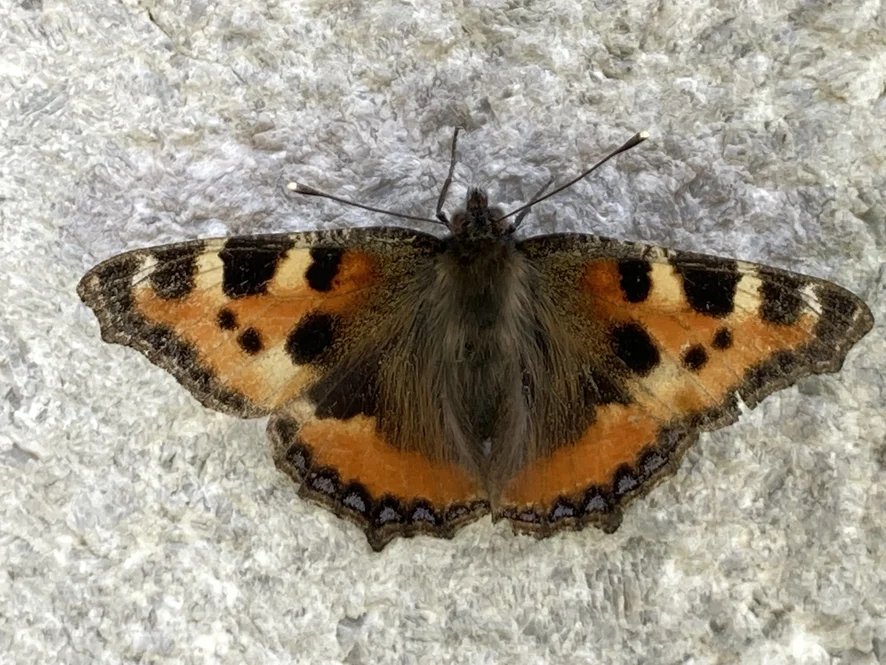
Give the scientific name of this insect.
Aglais urticae
